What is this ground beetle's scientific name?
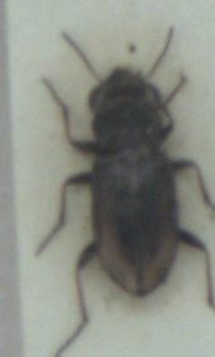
Notiophilus biguttatus
